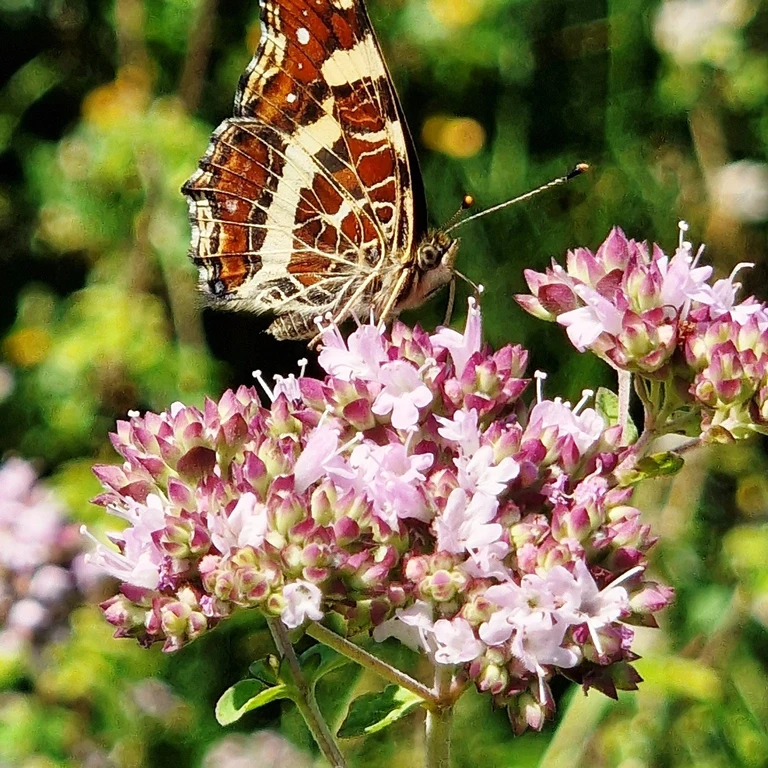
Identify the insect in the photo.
Araschnia levana
